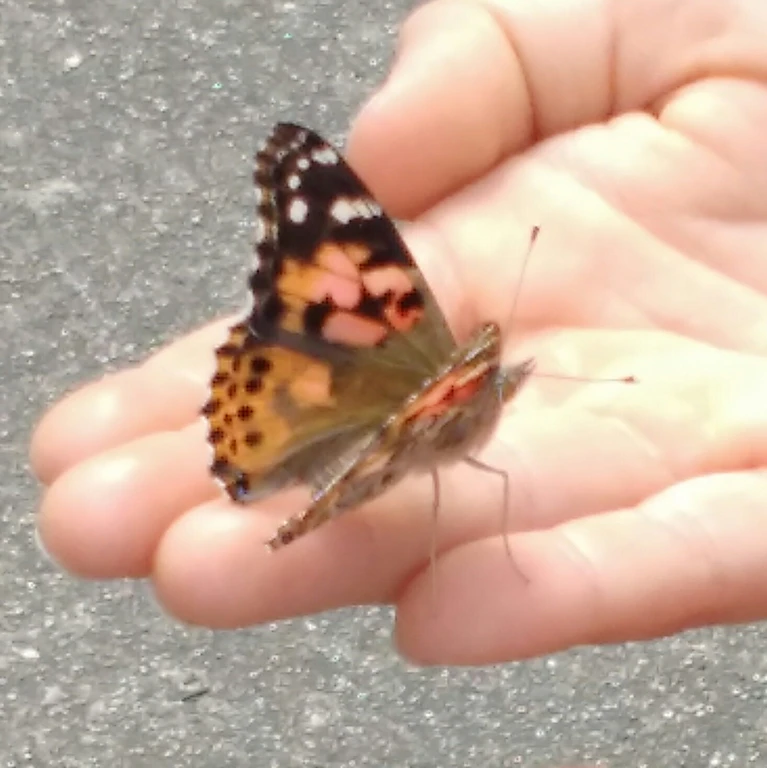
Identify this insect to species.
Vanessa cardui
